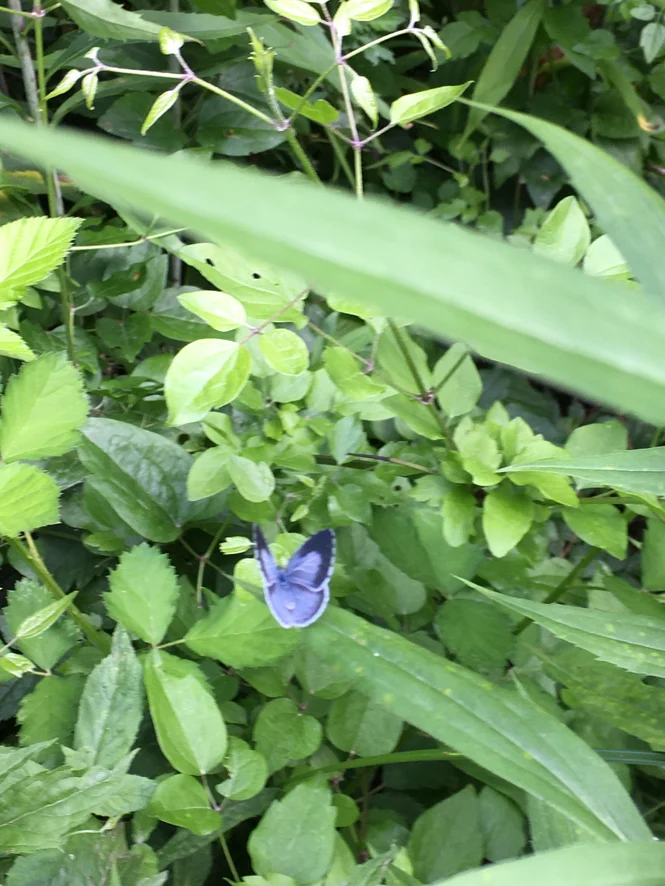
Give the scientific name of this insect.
Celastrina argiolus
